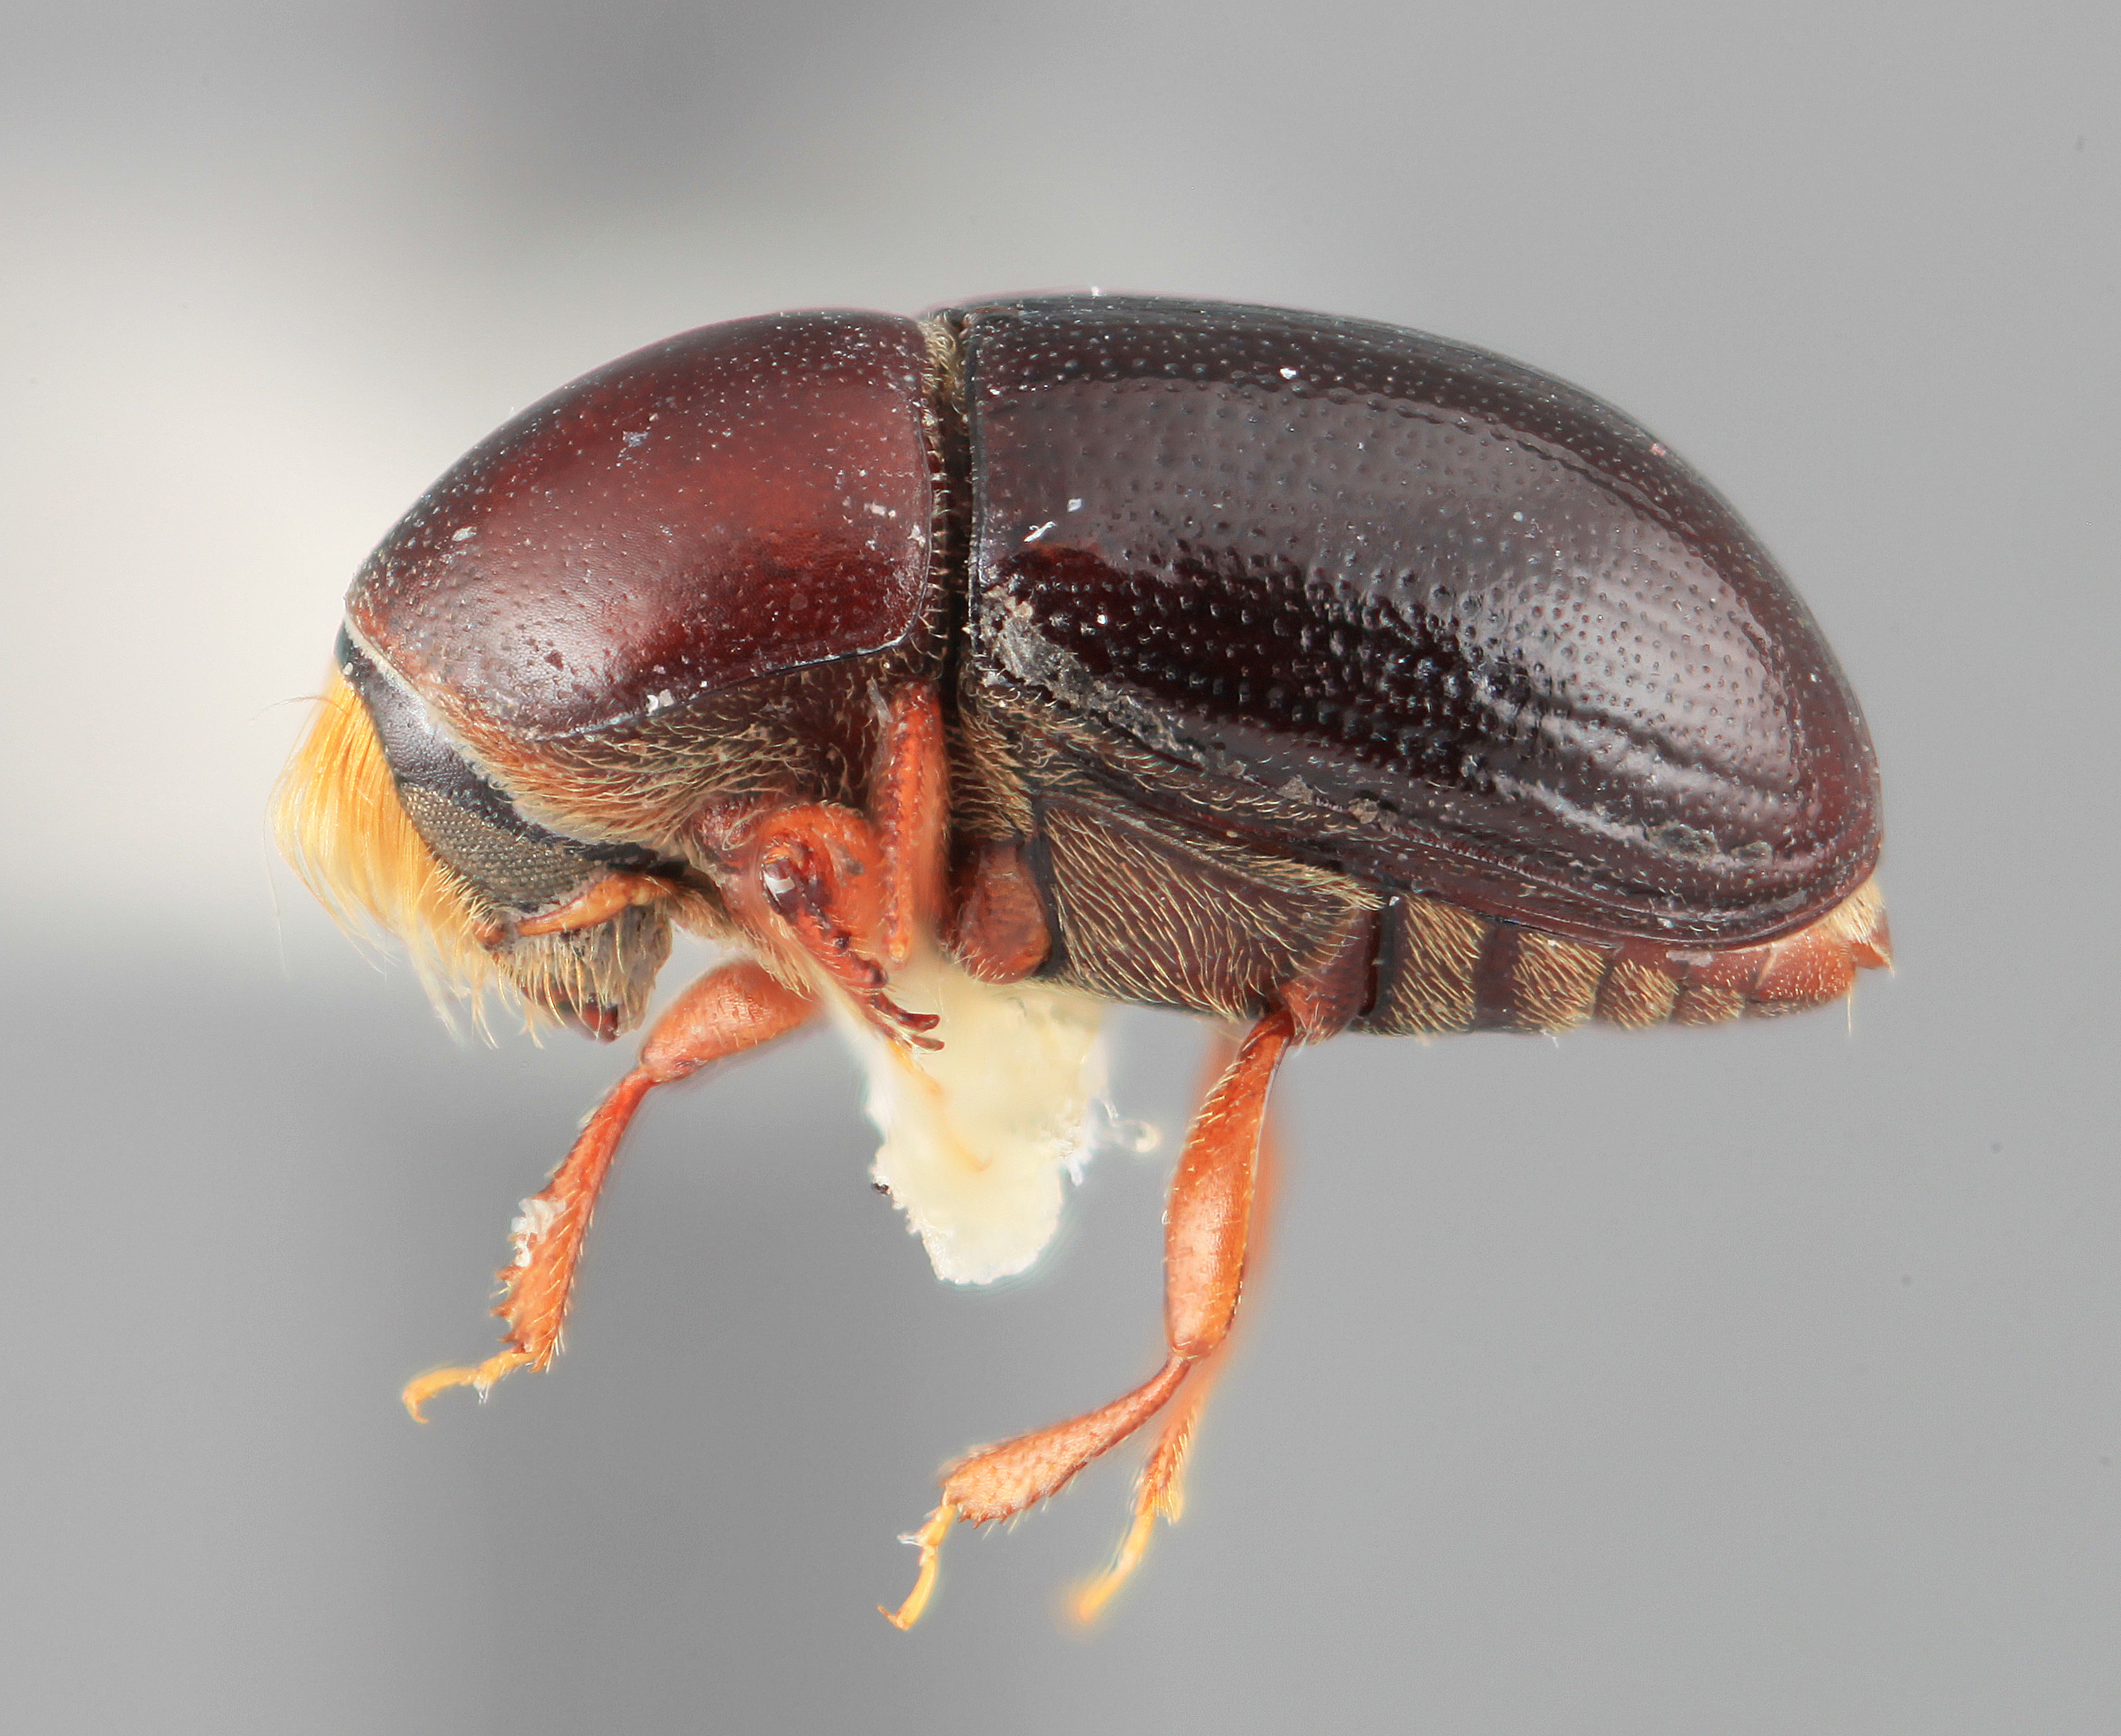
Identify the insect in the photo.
Scolytodes phoebeae
